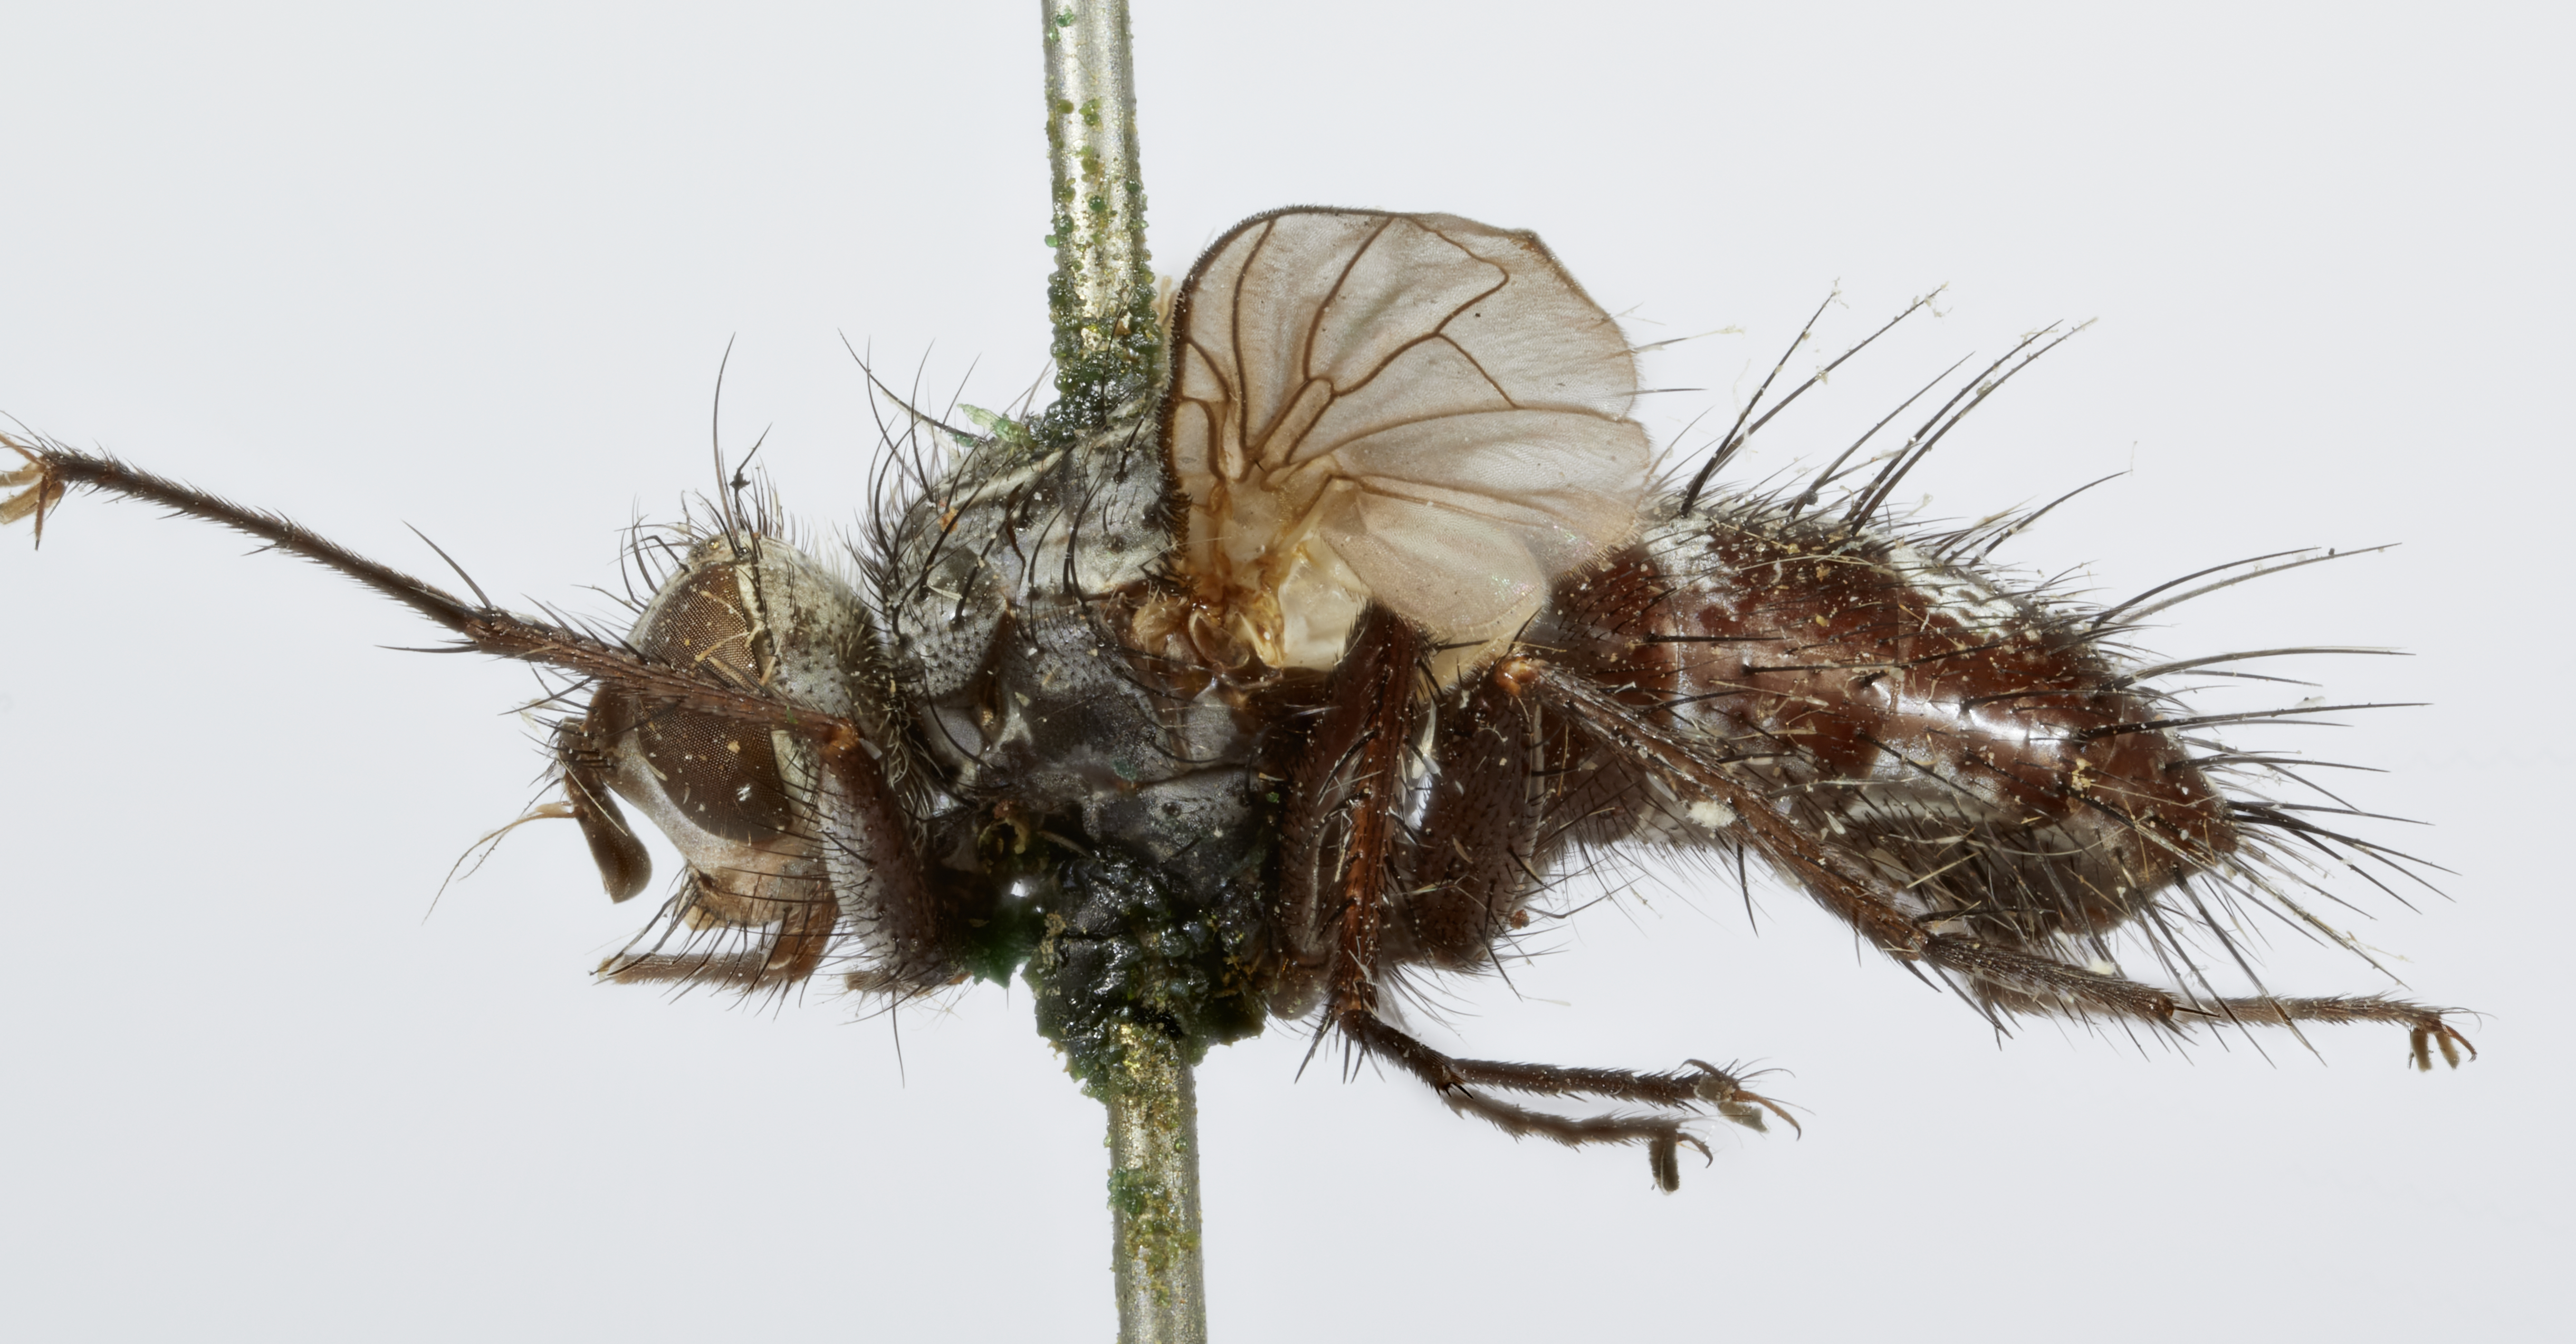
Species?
Panzeria penitalis
